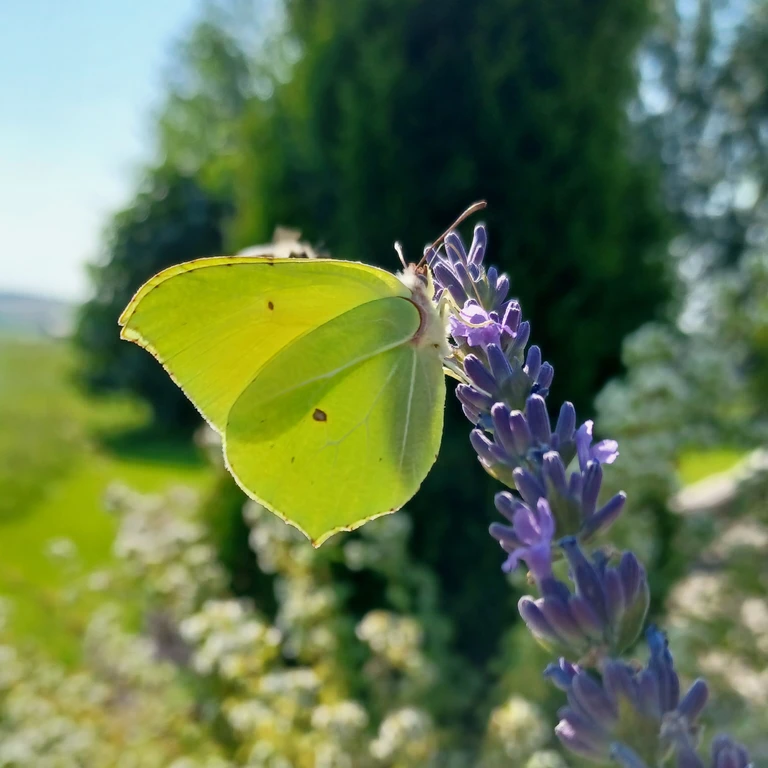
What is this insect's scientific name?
Gonepteryx rhamni
